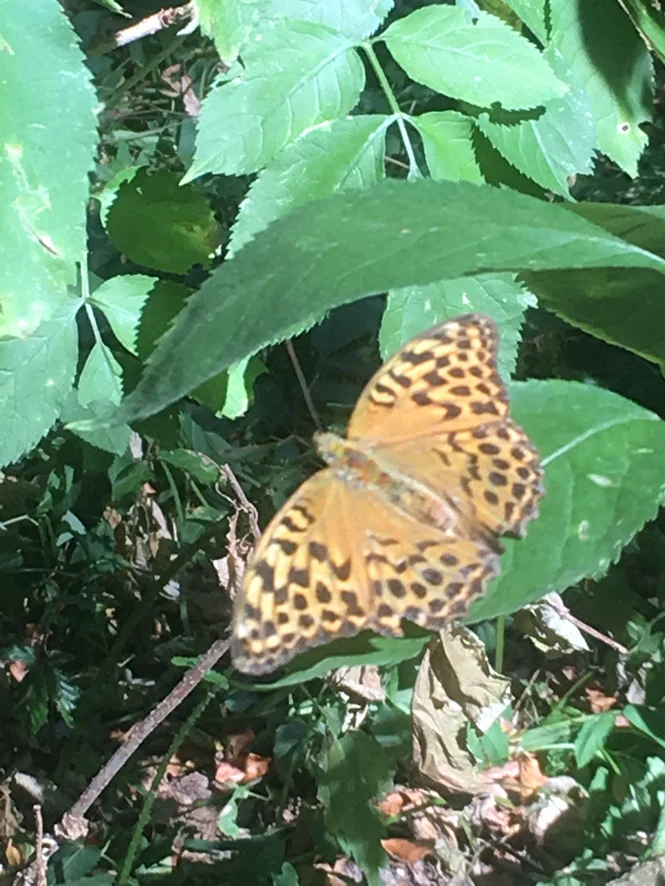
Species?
Argynnis paphia
